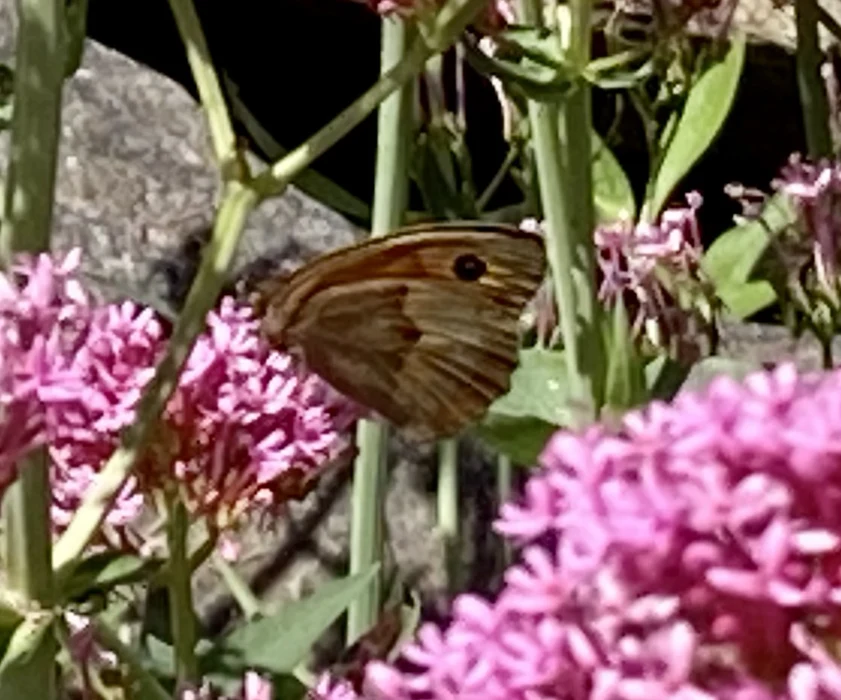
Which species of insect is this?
Maniola jurtina
